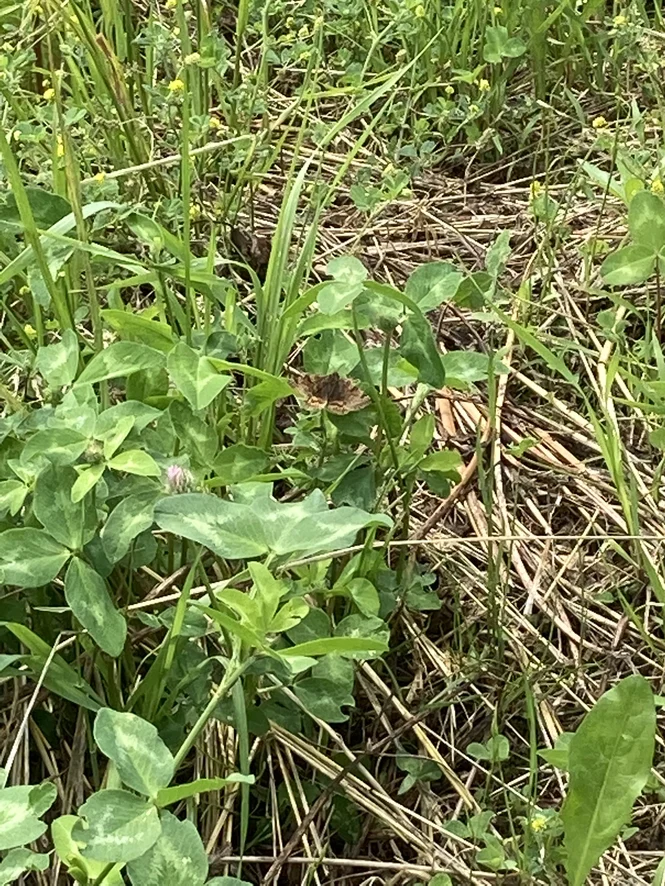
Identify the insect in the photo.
Euclidia glyphica
